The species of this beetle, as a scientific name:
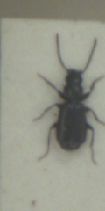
Microlestes maurus
